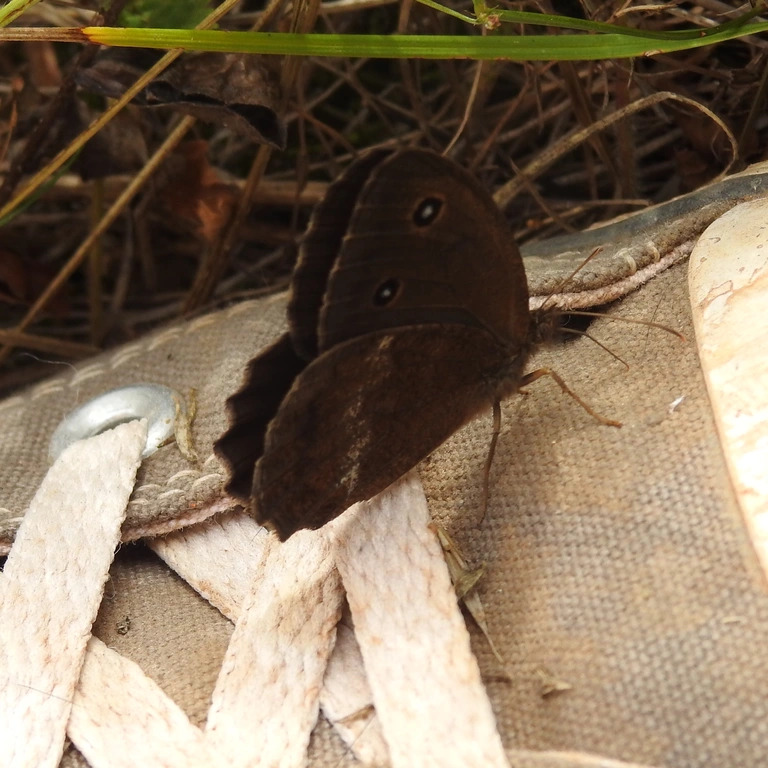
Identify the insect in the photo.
Minois dryas
